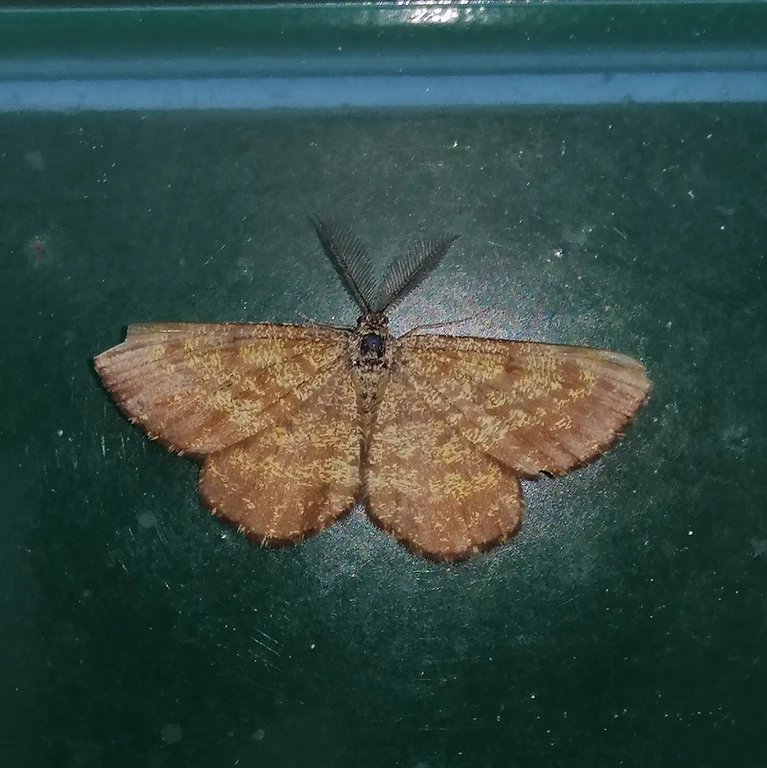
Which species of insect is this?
Ematurga atomaria
